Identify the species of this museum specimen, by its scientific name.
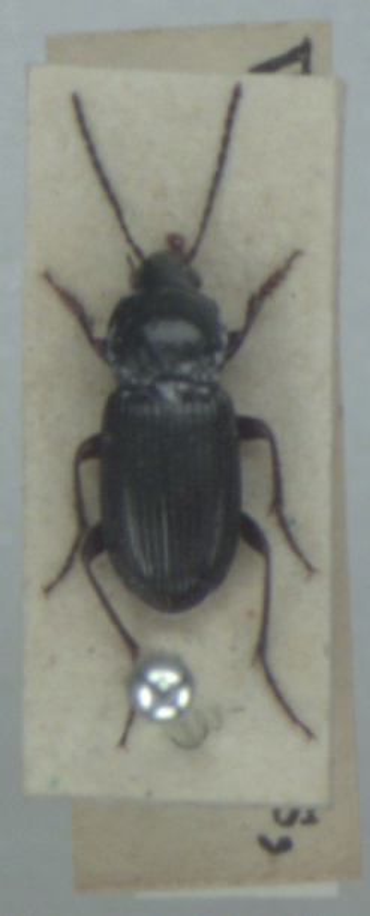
Pterostichus vernalis
